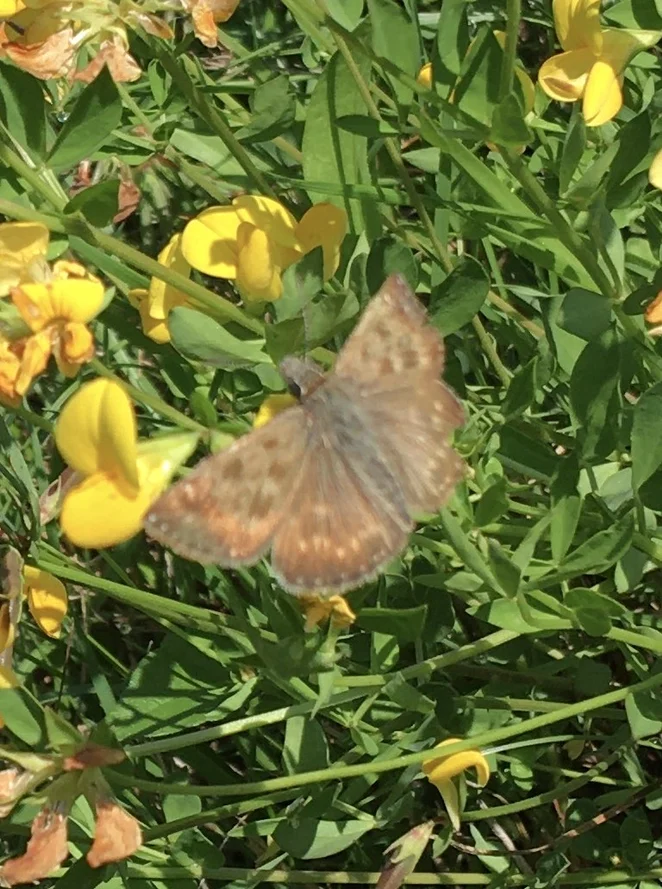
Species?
Erynnis tages
